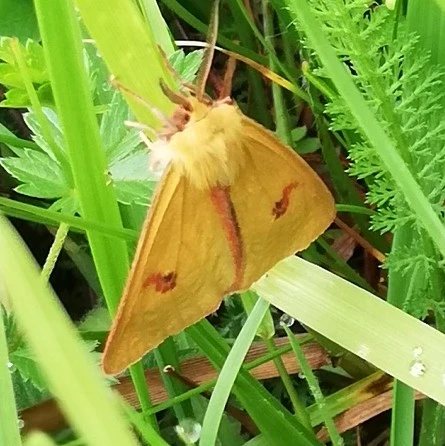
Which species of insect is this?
Diacrisia sannio
